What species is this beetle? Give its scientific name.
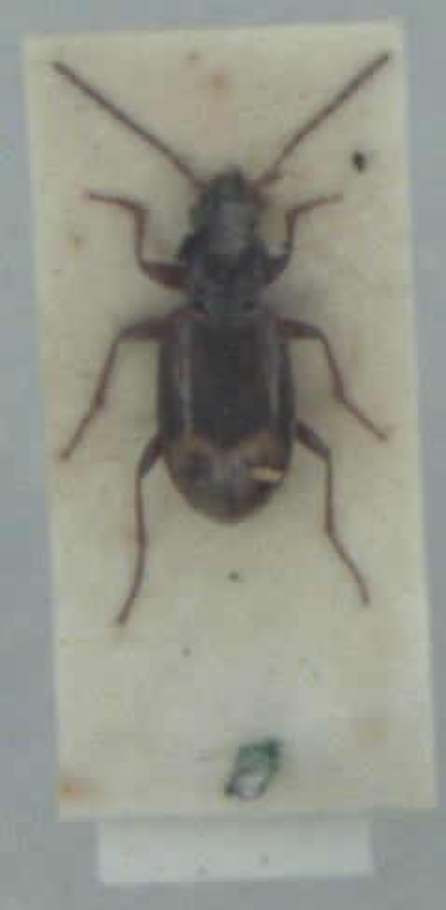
Bembidion dentellum
